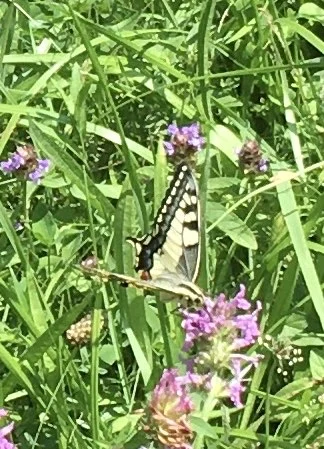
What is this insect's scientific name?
Papilio machaon
